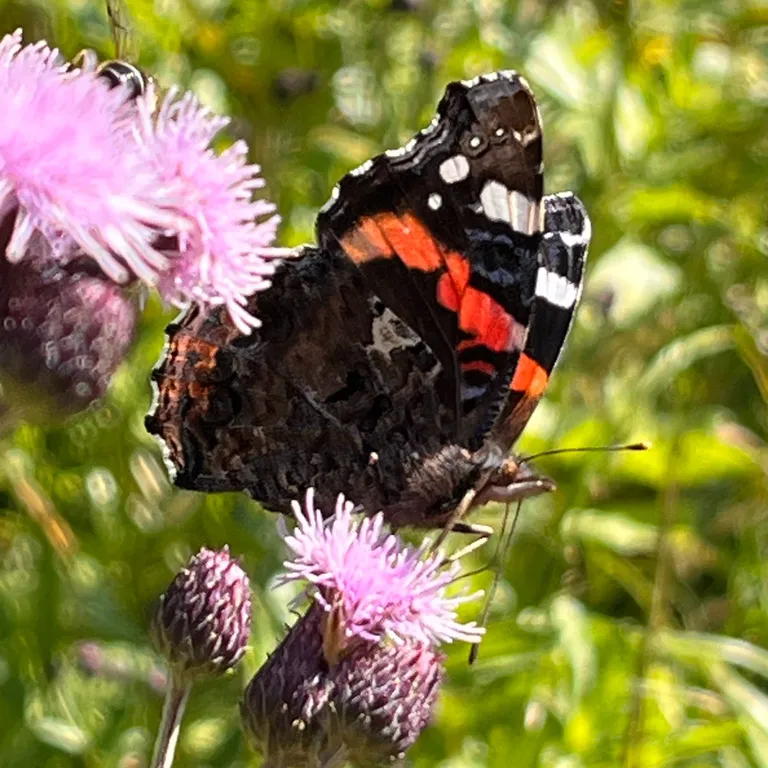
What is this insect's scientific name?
Vanessa atalanta
